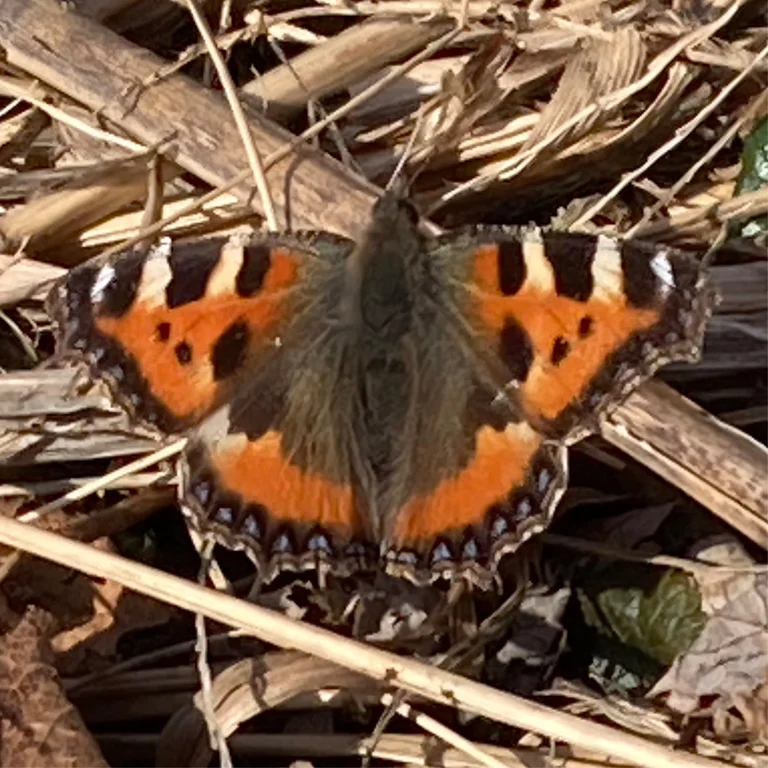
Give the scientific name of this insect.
Aglais urticae
